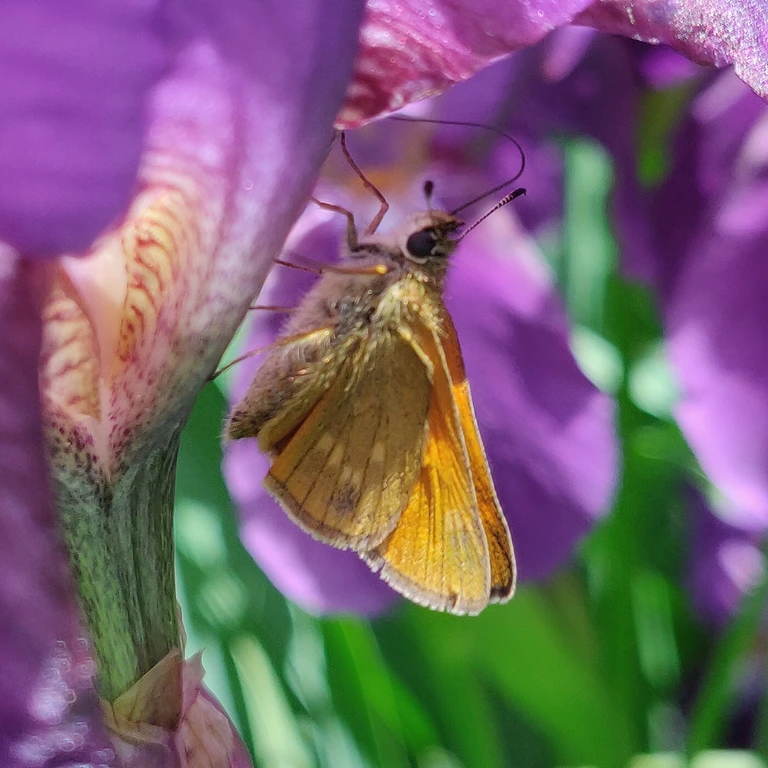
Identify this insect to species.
Ochlodes sylvanus (also Ochlodes venata)
